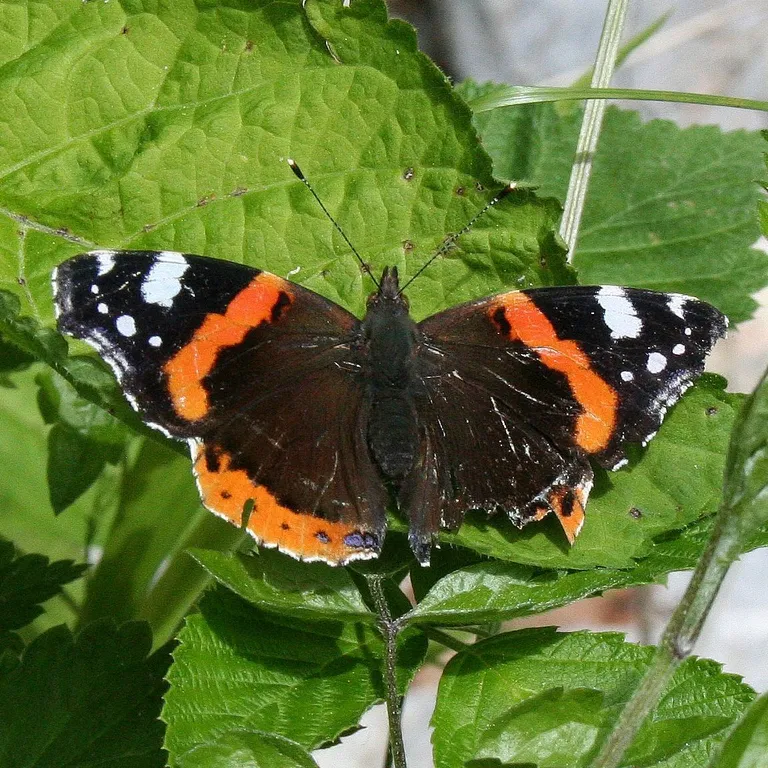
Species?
Vanessa atalanta
